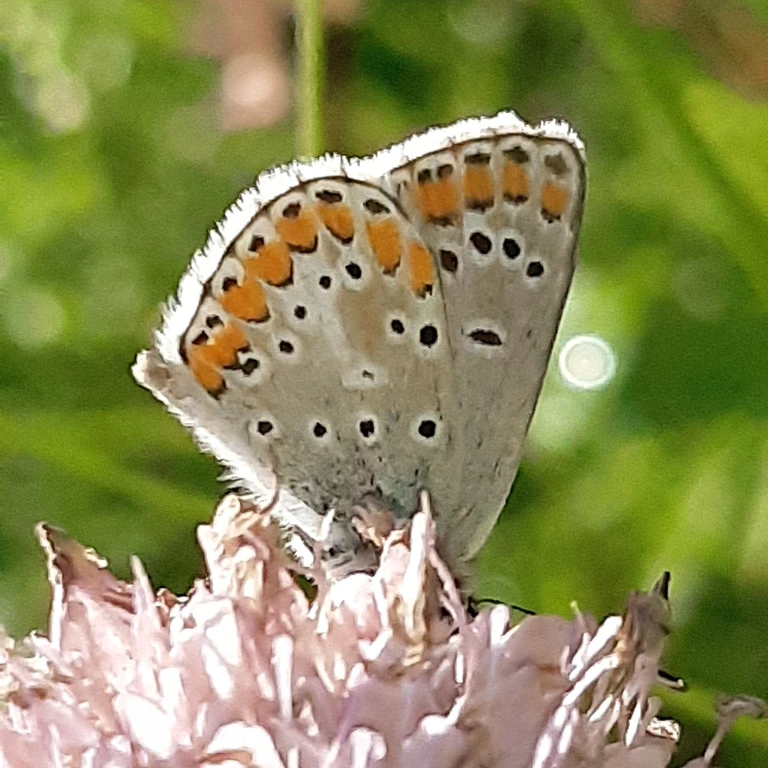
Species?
Aricia agestis/artaxerxes
